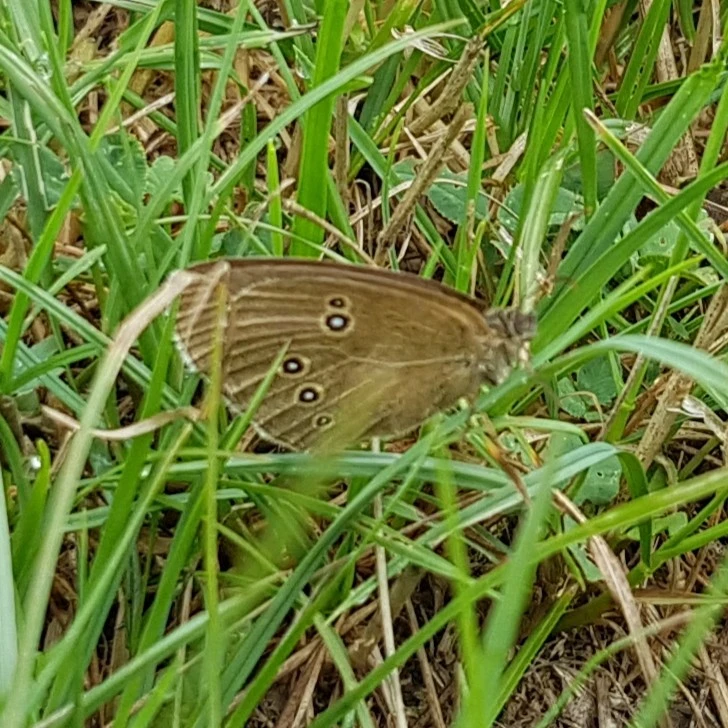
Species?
Aphantopus hyperantus
